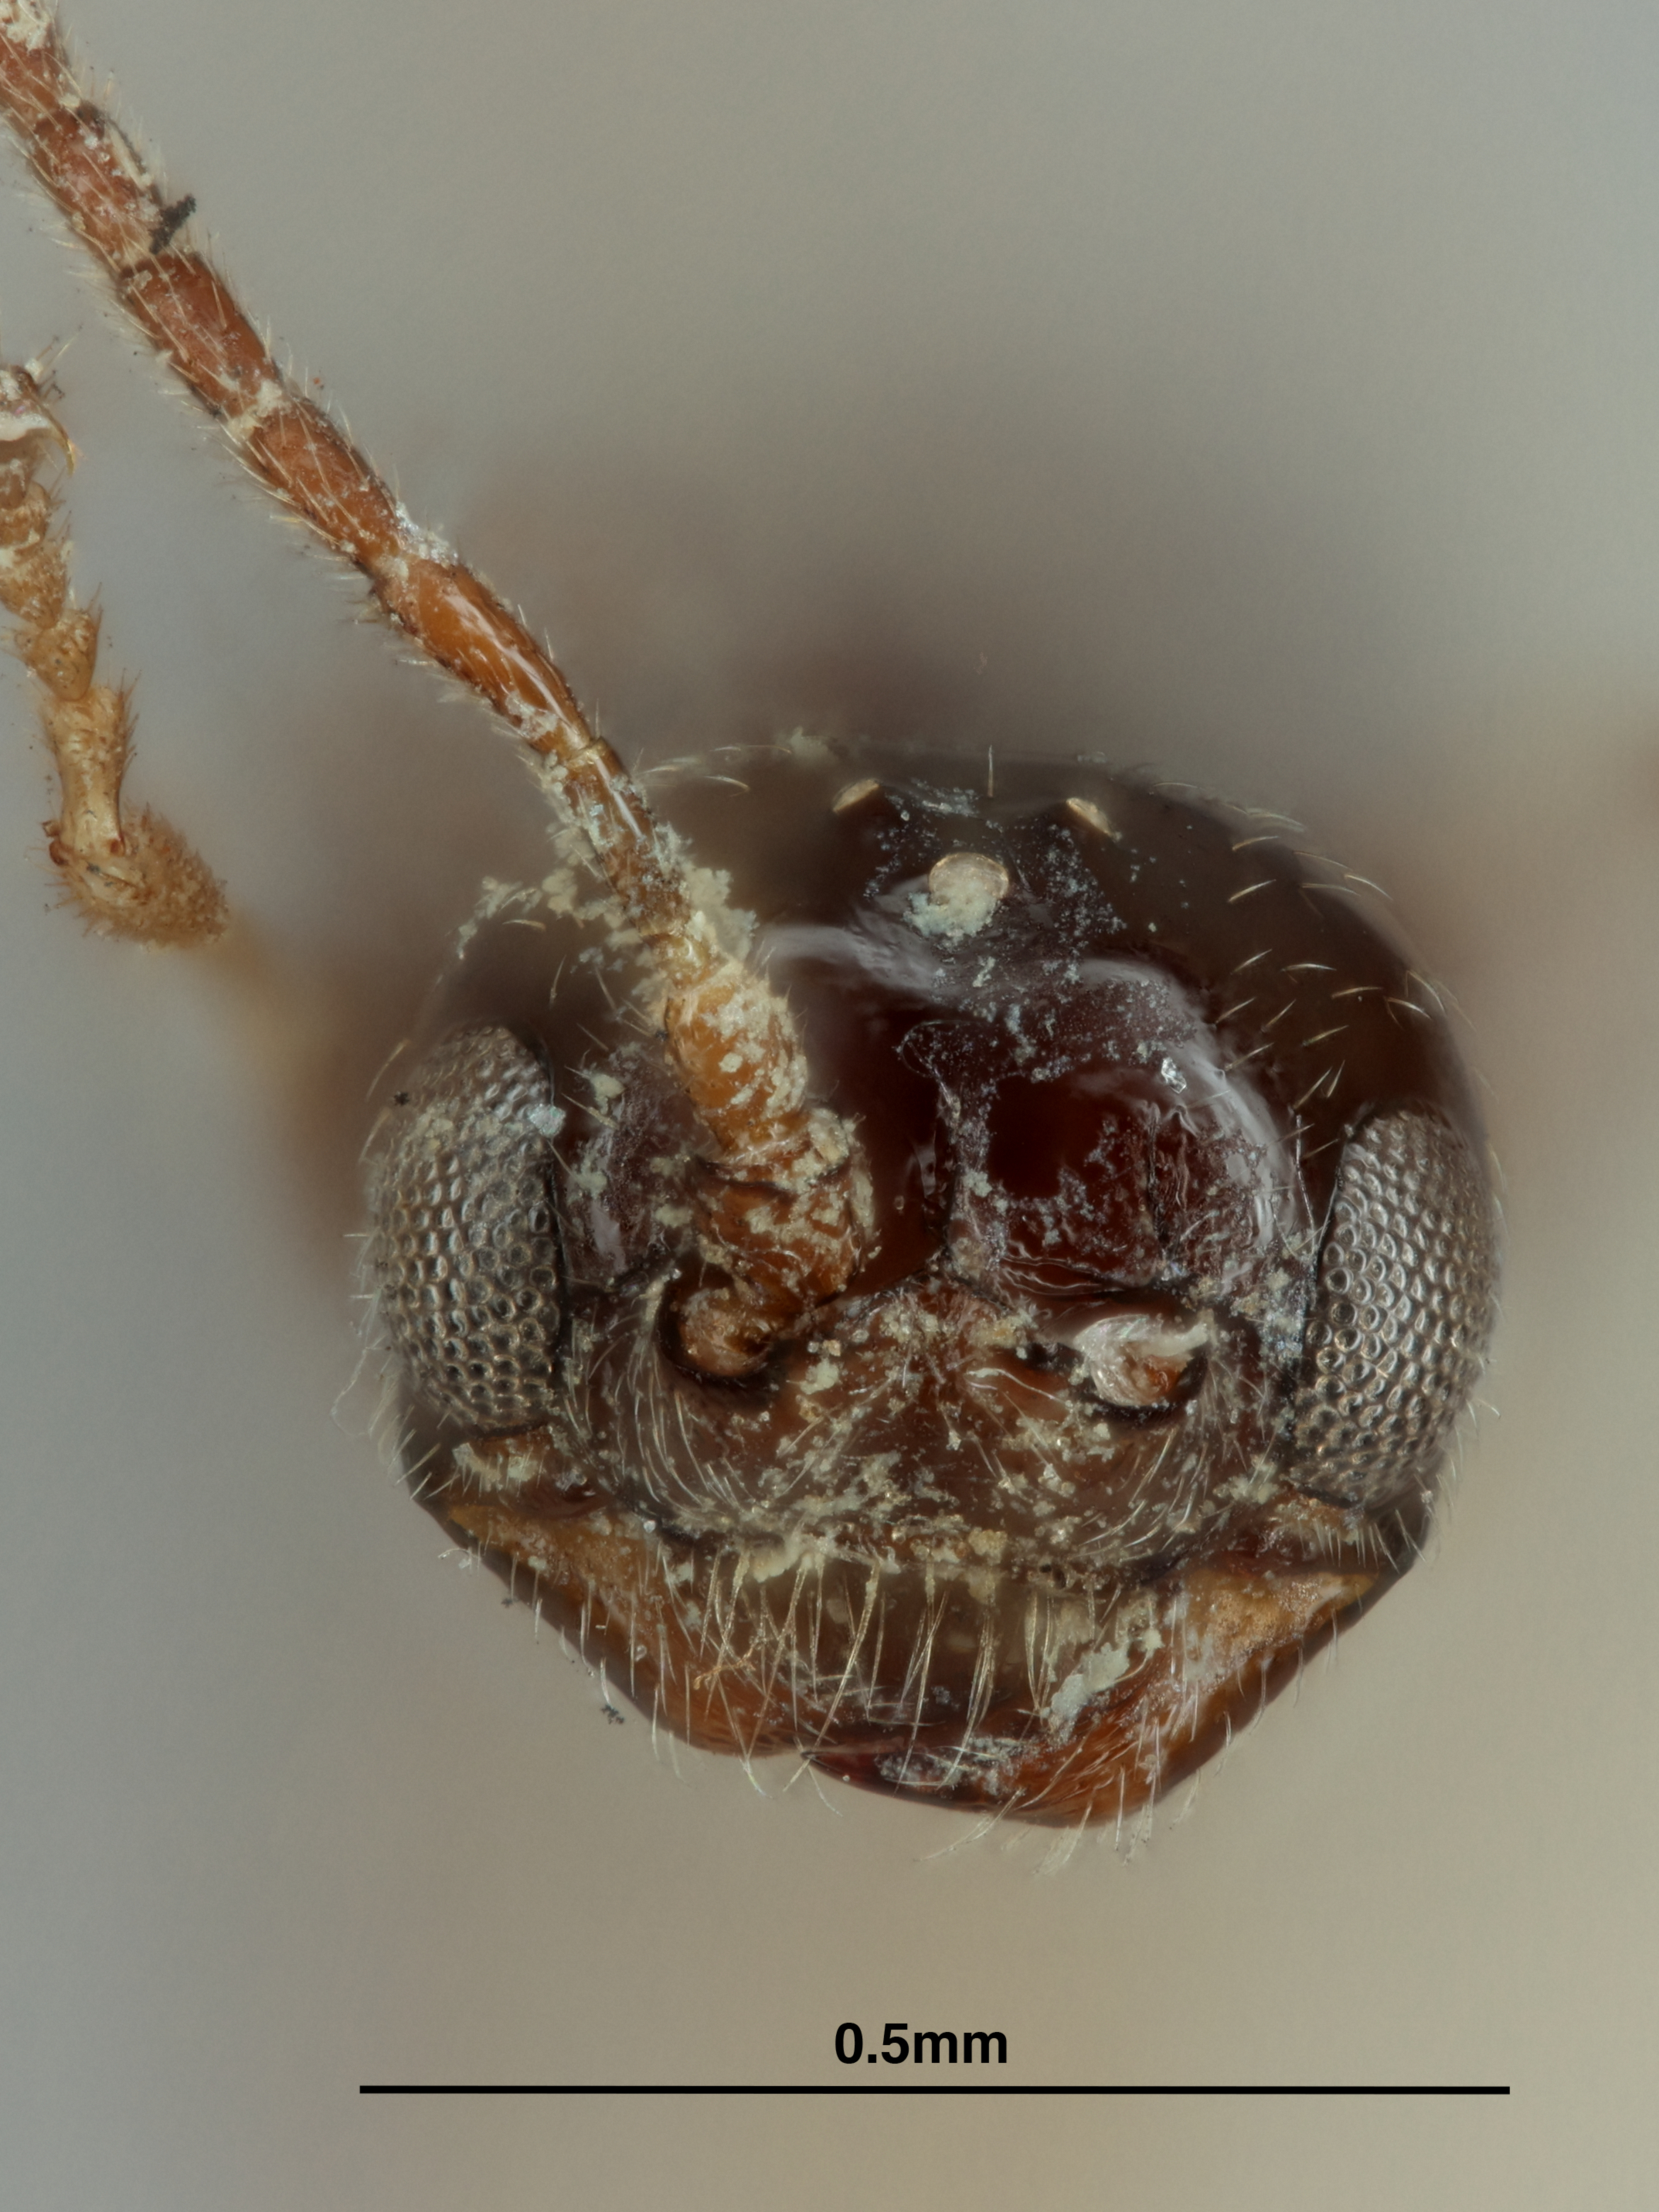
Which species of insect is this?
Cosmophorus pithyphthori
